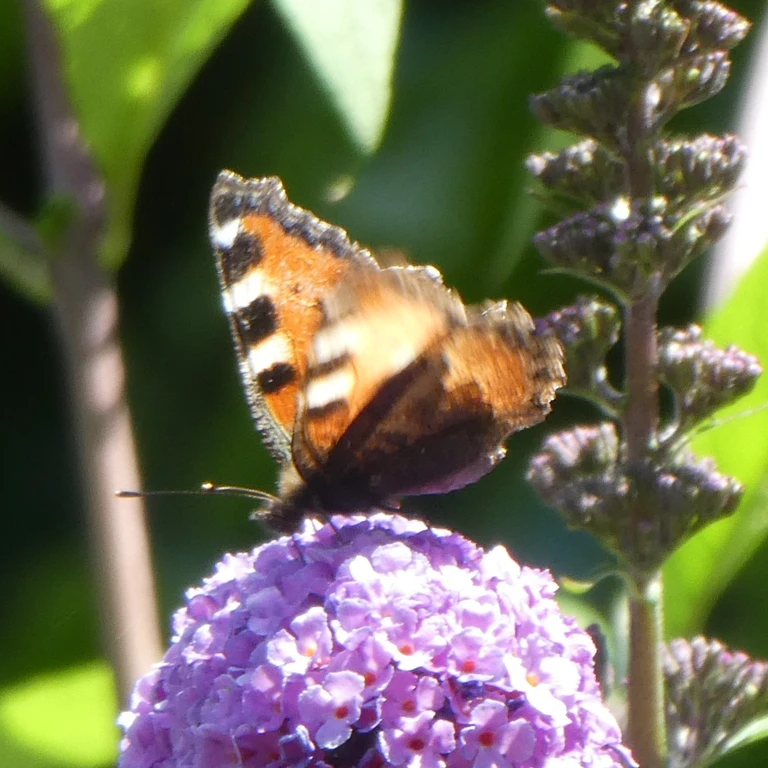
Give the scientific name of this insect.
Aglais urticae
